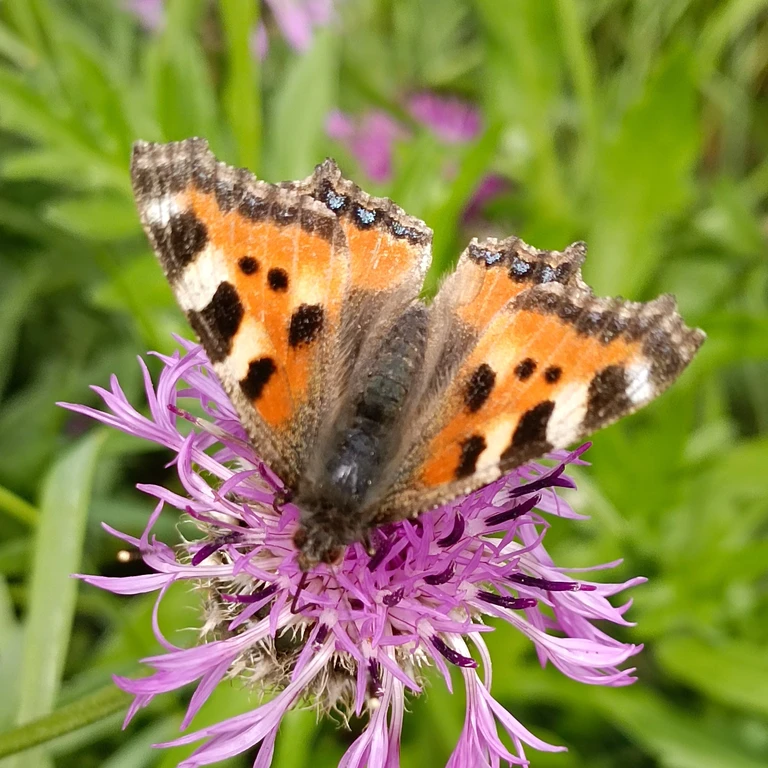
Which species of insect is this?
Aglais urticae
